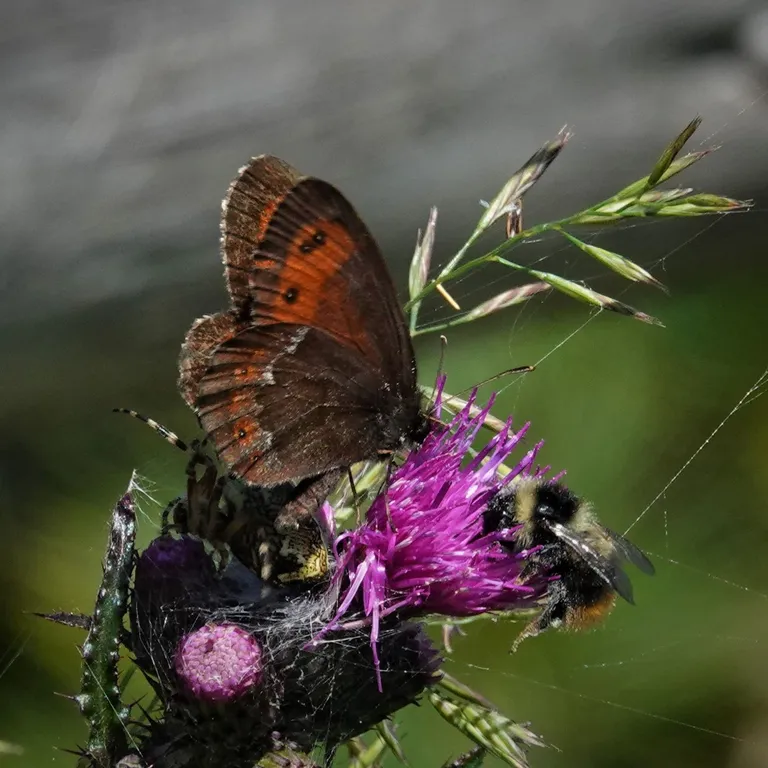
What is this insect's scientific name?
Erebia euryale
